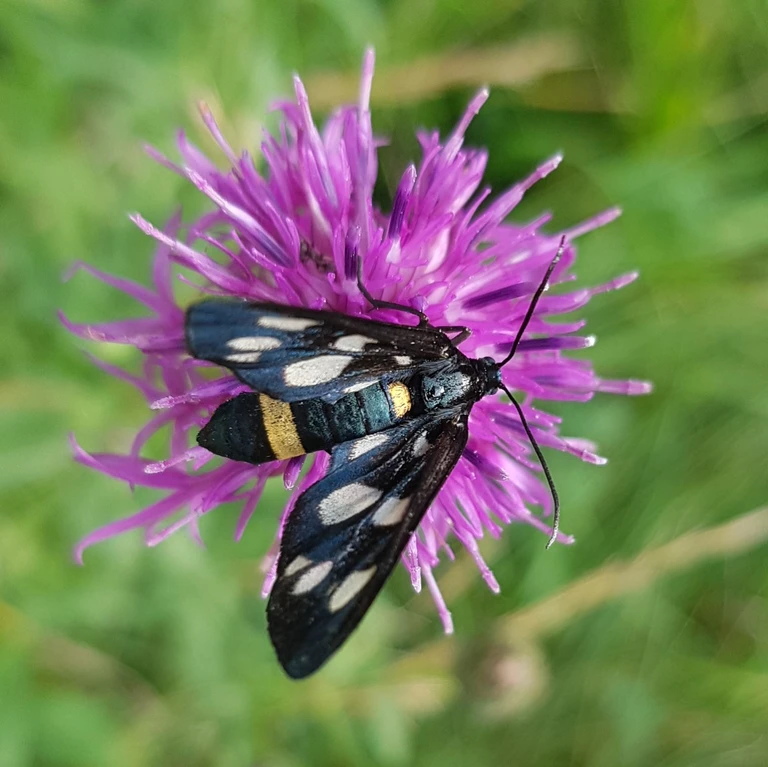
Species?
Amata phegea
